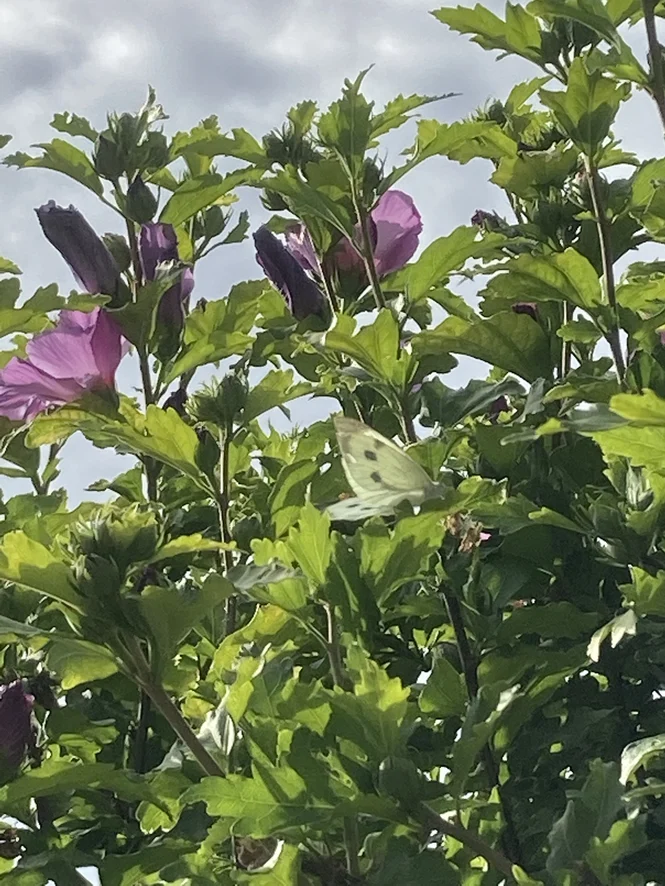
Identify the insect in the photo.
Pieris brassicae
